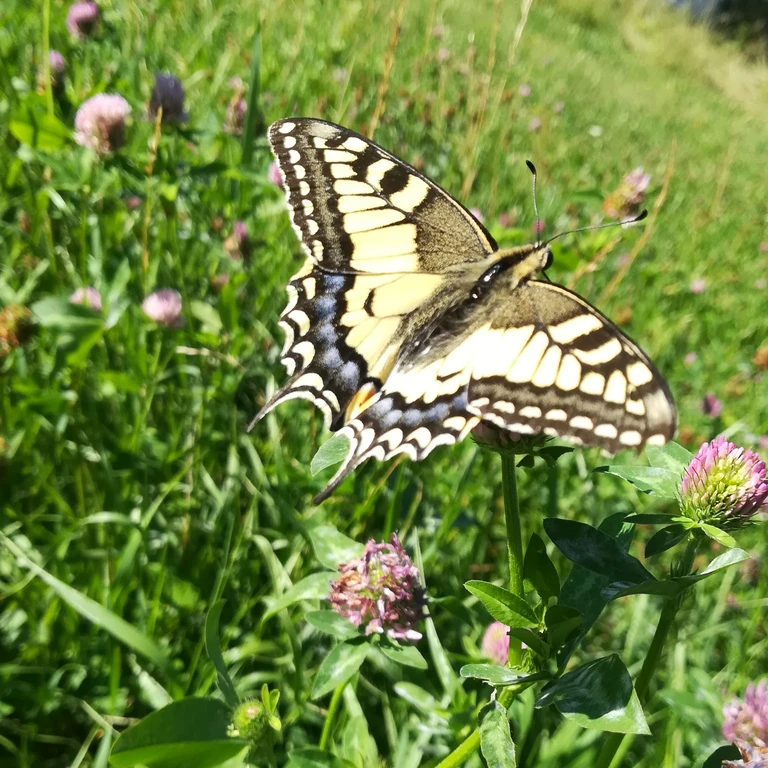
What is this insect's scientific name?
Papilio machaon
